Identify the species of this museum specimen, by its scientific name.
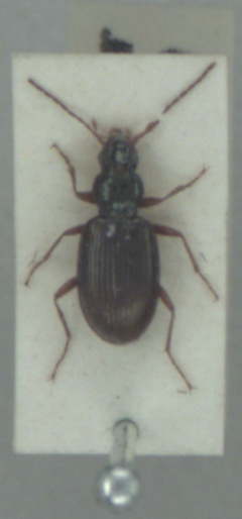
Bembidion stephensii
